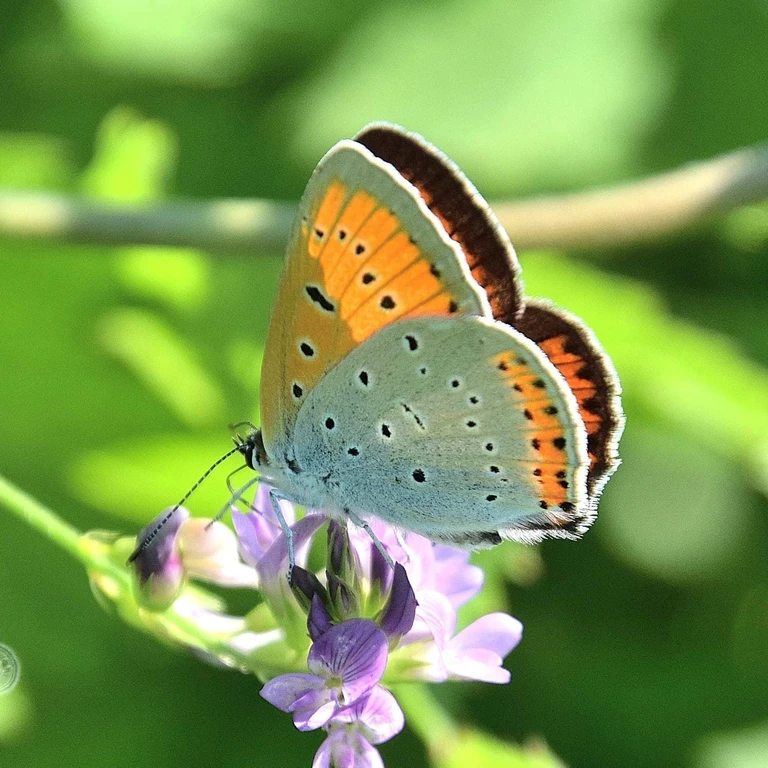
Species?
Lycaena dispar
